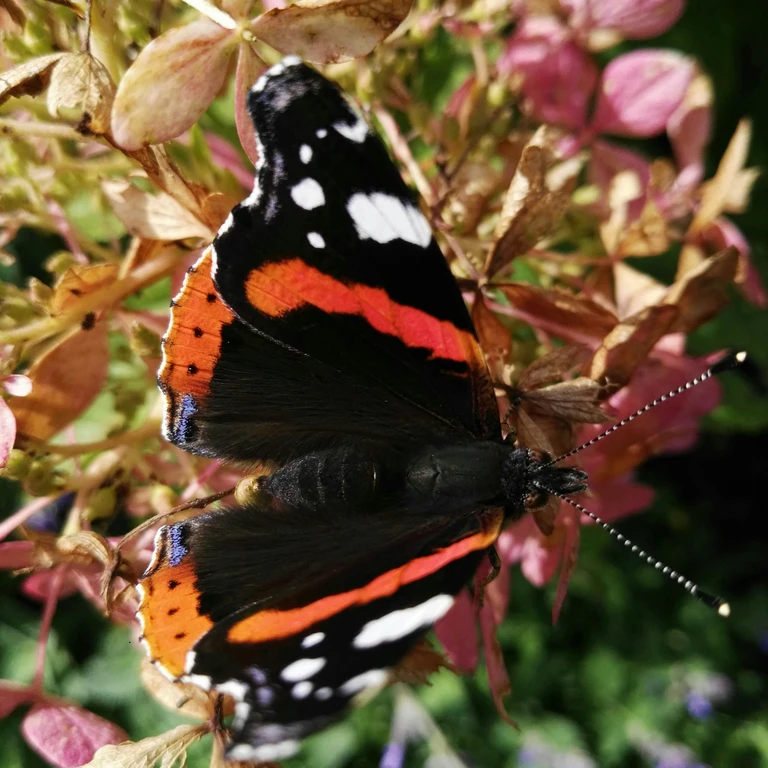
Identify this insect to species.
Vanessa atalanta
